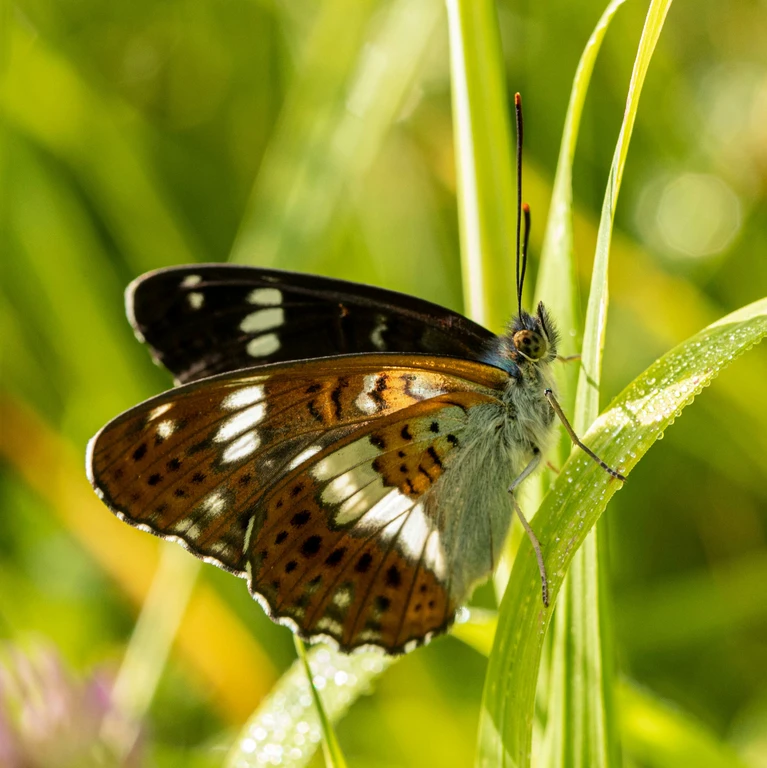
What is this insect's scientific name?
Limenitis camilla (also Ladoga camilla)
